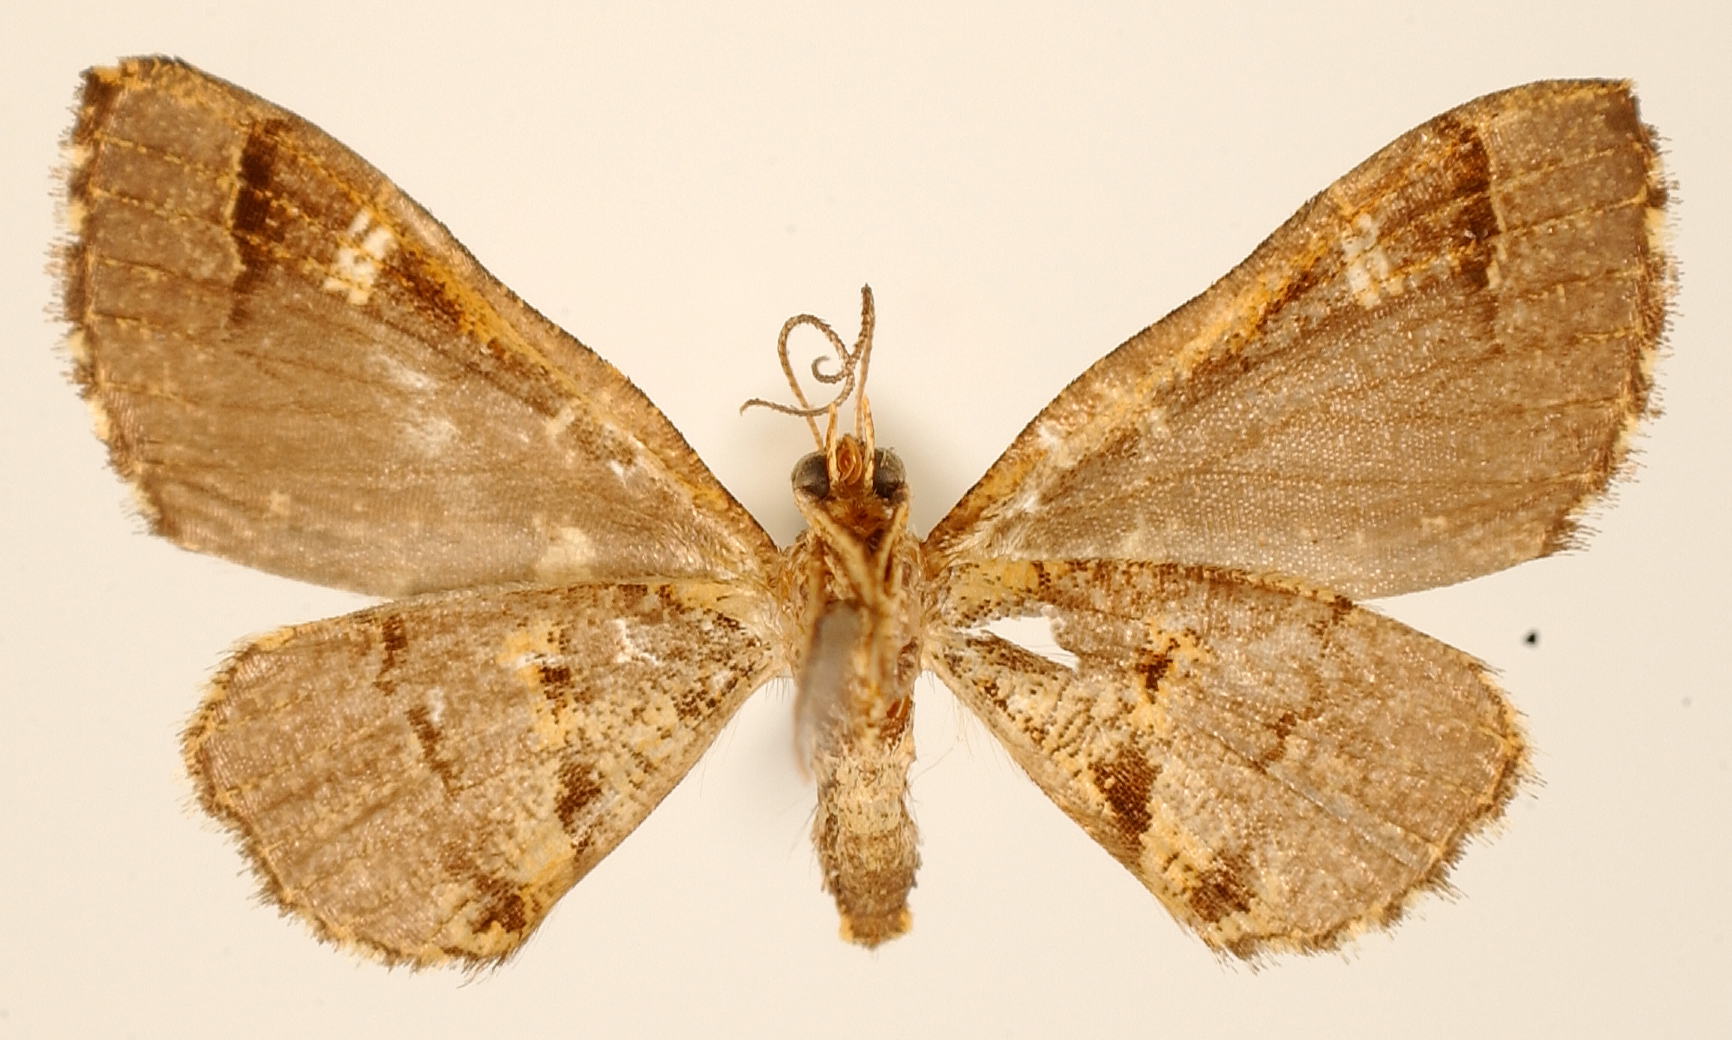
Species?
Psaliodes subocellata
